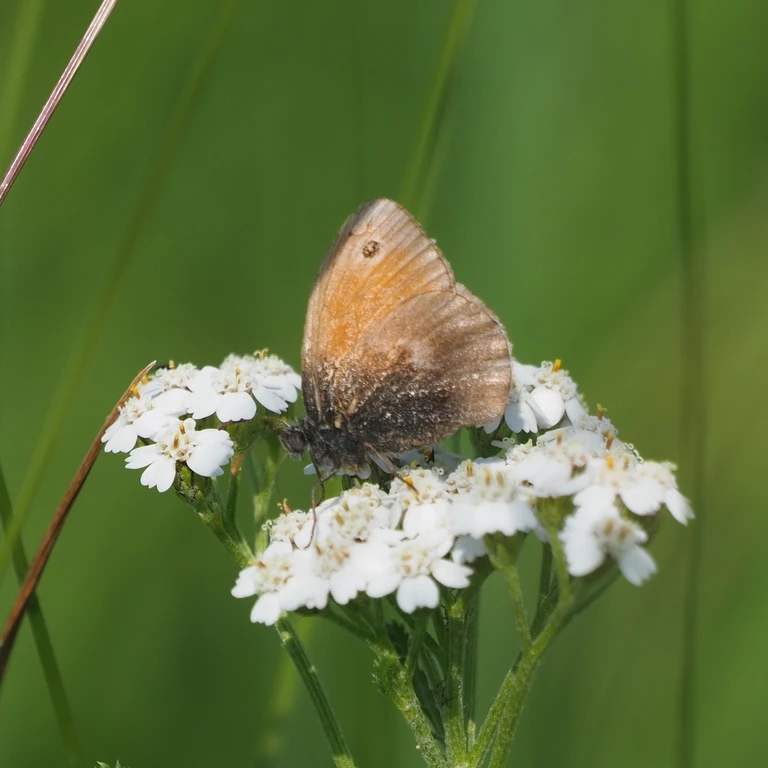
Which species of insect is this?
Coenonympha pamphilus
